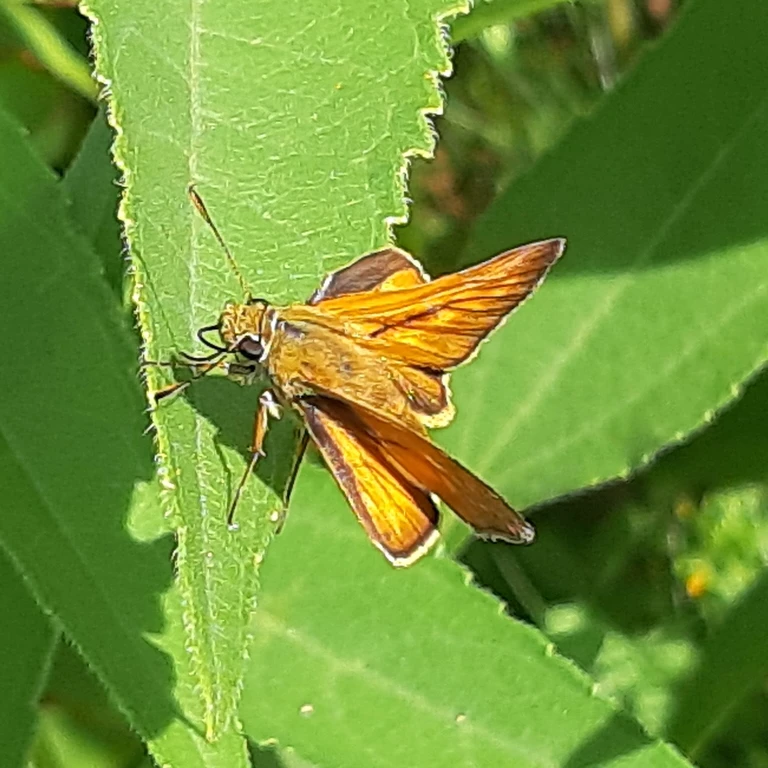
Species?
Ochlodes sylvanus (also Ochlodes venata)
